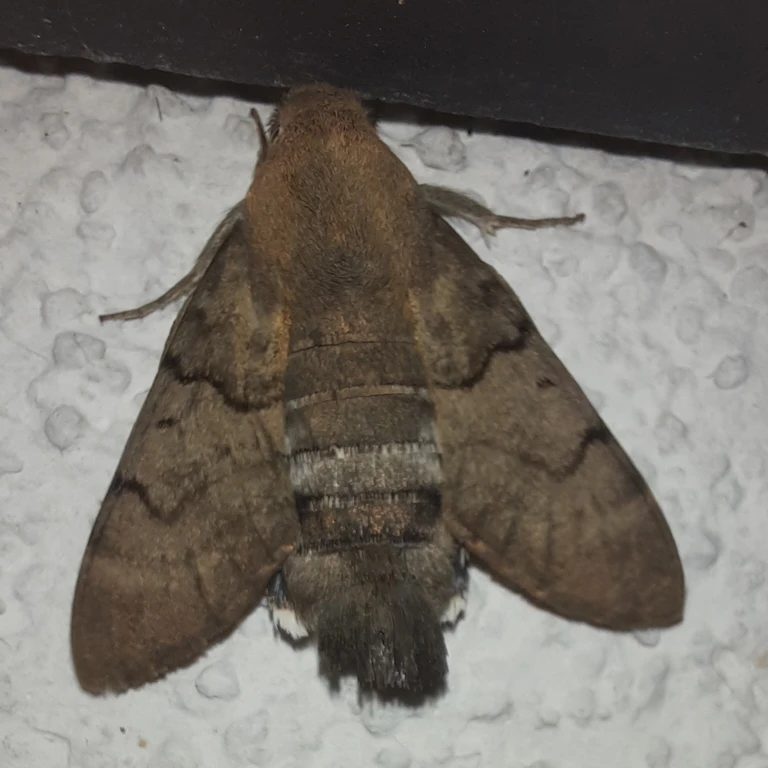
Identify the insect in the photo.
Macroglossum stellatarum
